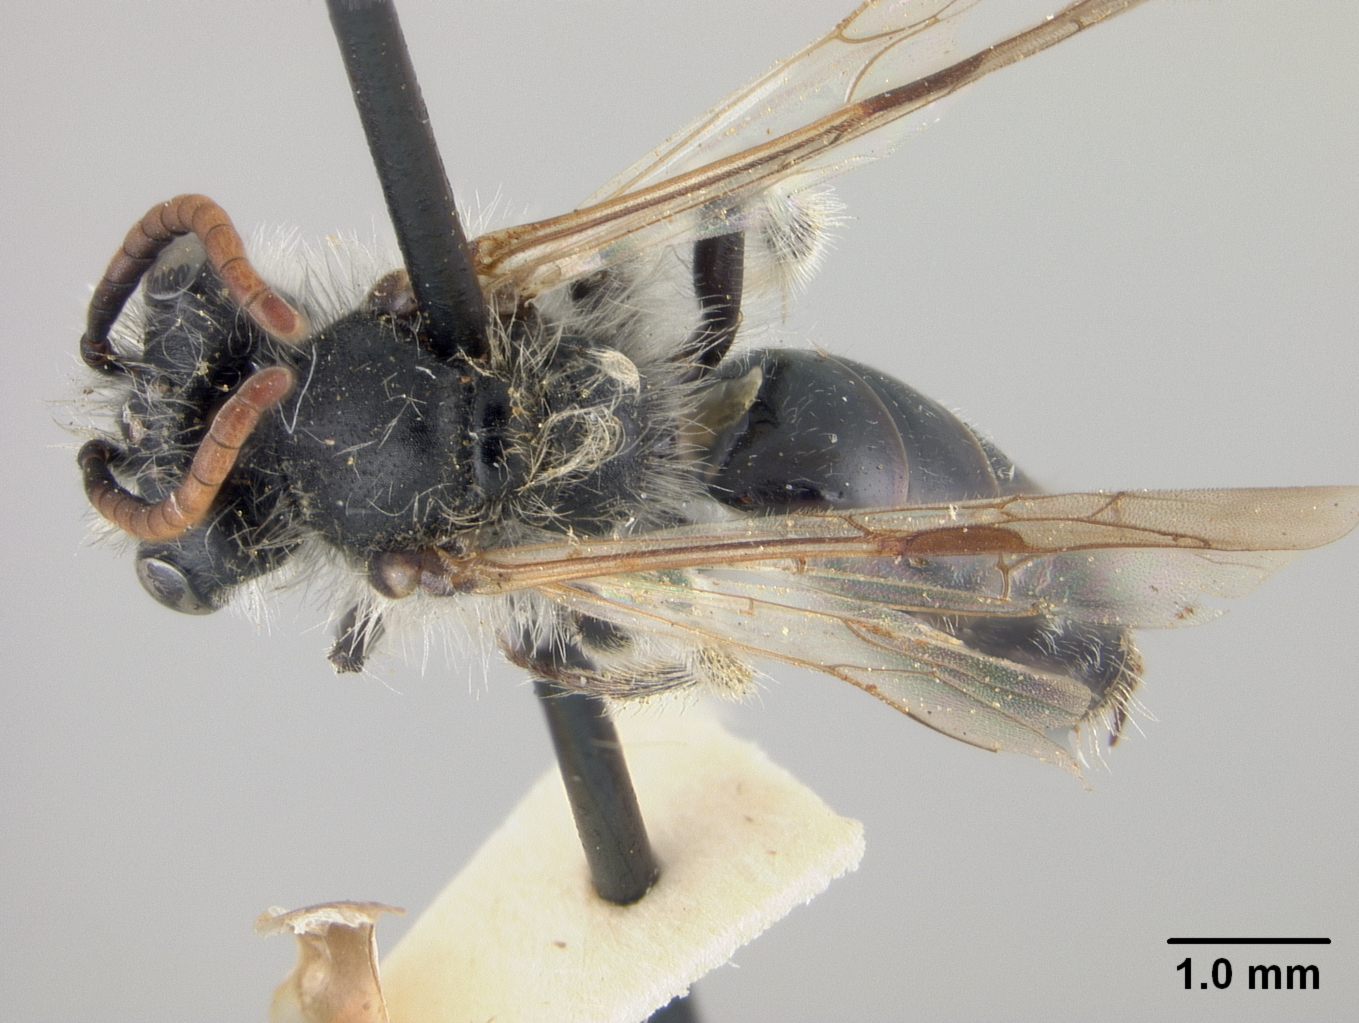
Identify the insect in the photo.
Andrena nida
